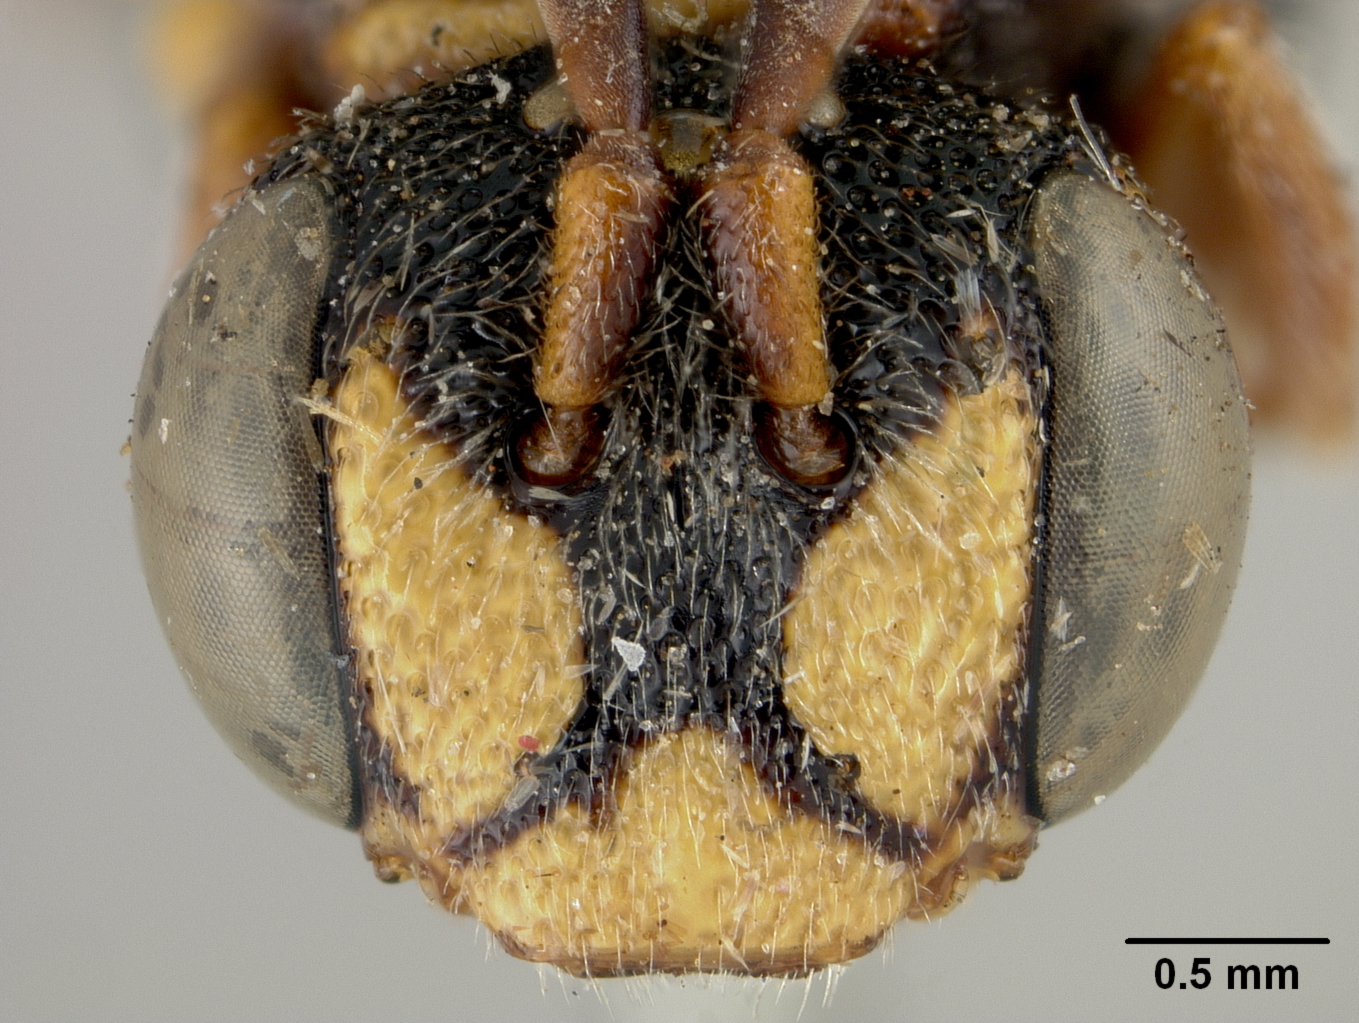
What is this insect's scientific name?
Nomada crassula
